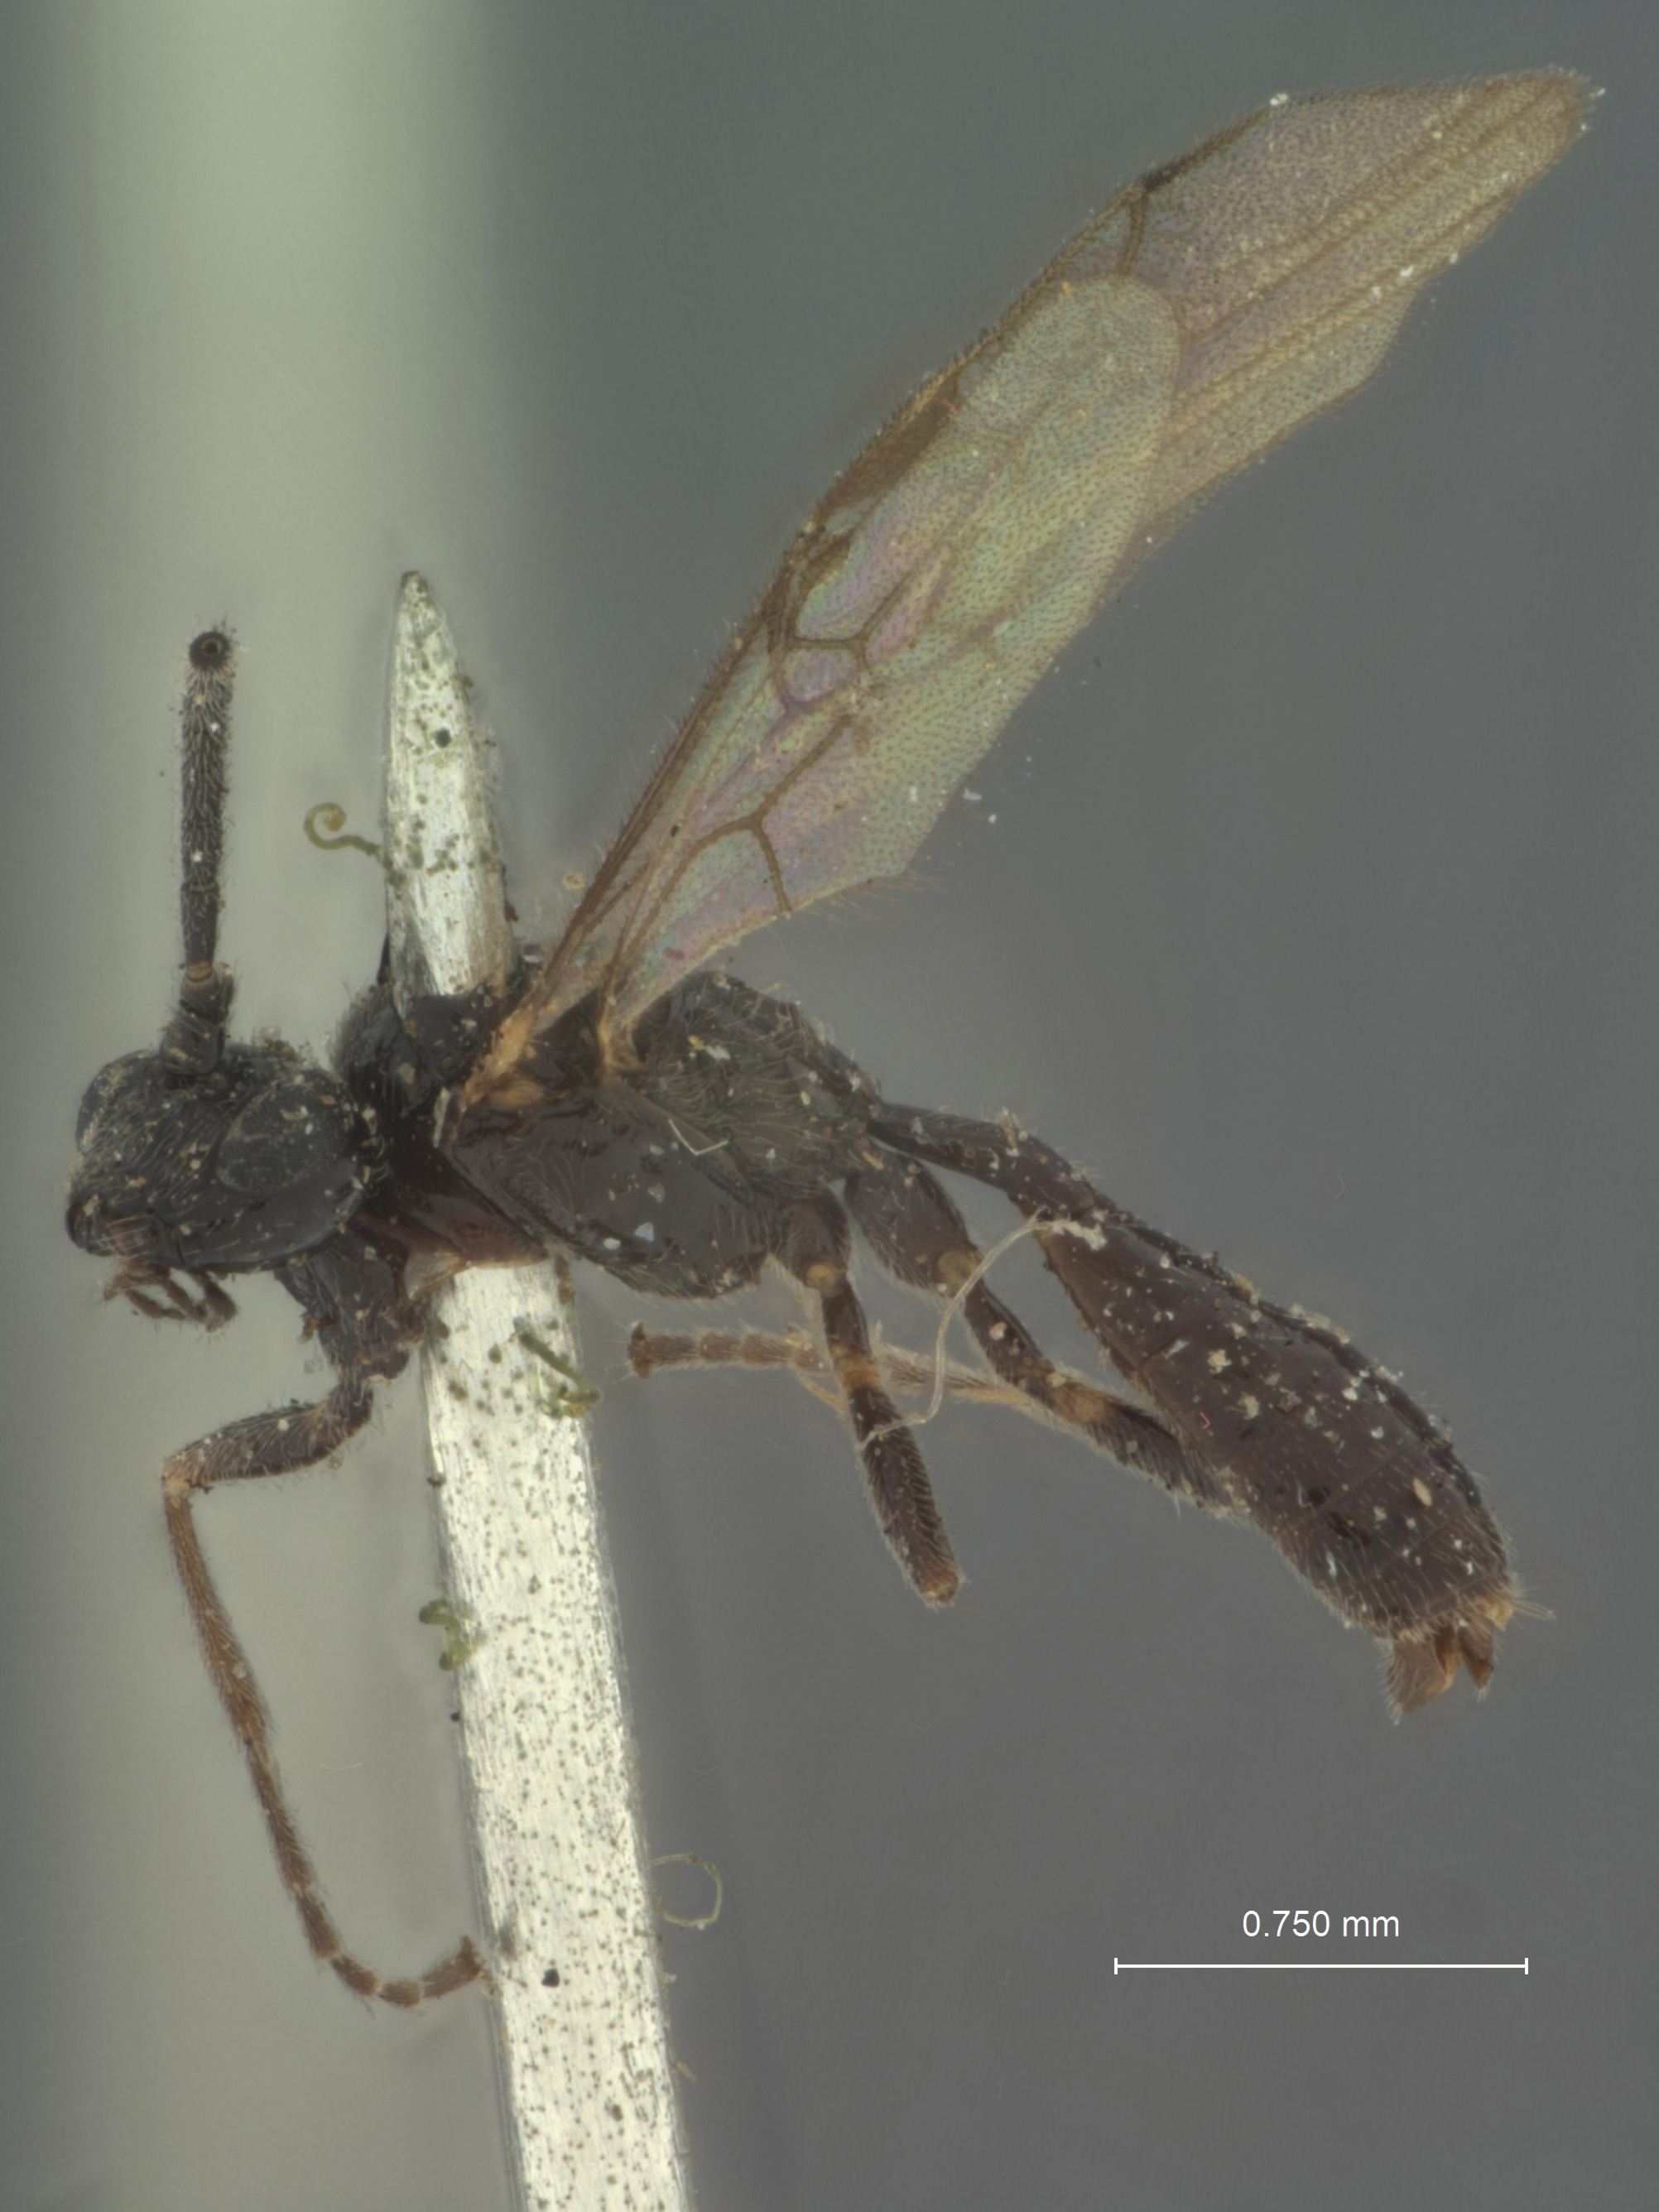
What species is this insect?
Xestophya nigripes
